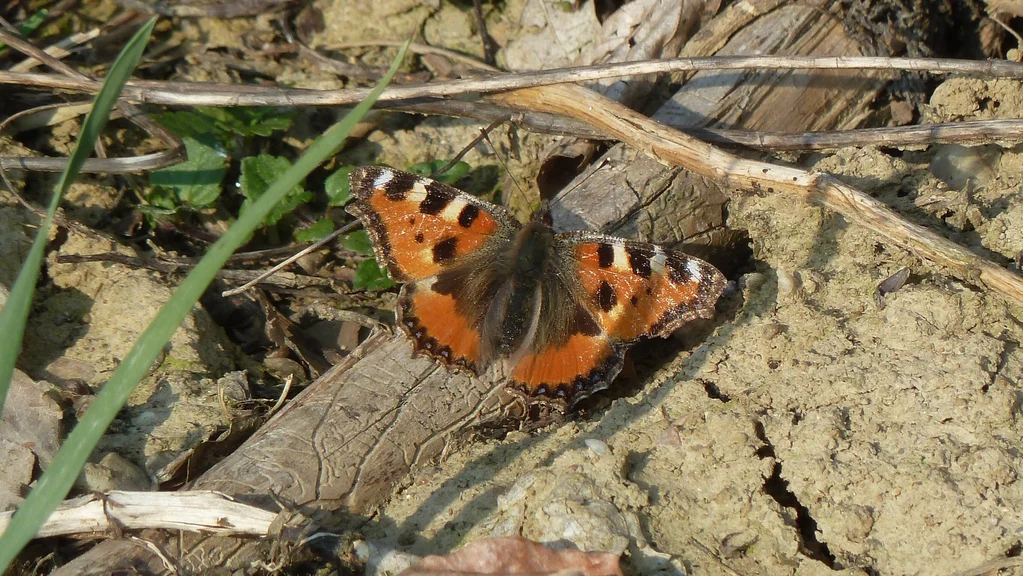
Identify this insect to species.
Aglais urticae
